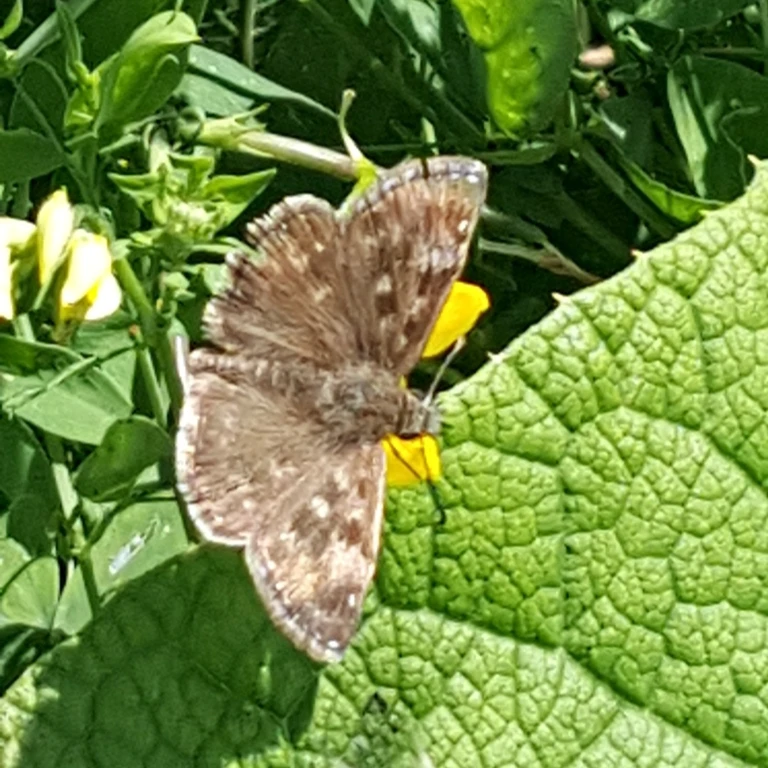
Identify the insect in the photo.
Erynnis tages
